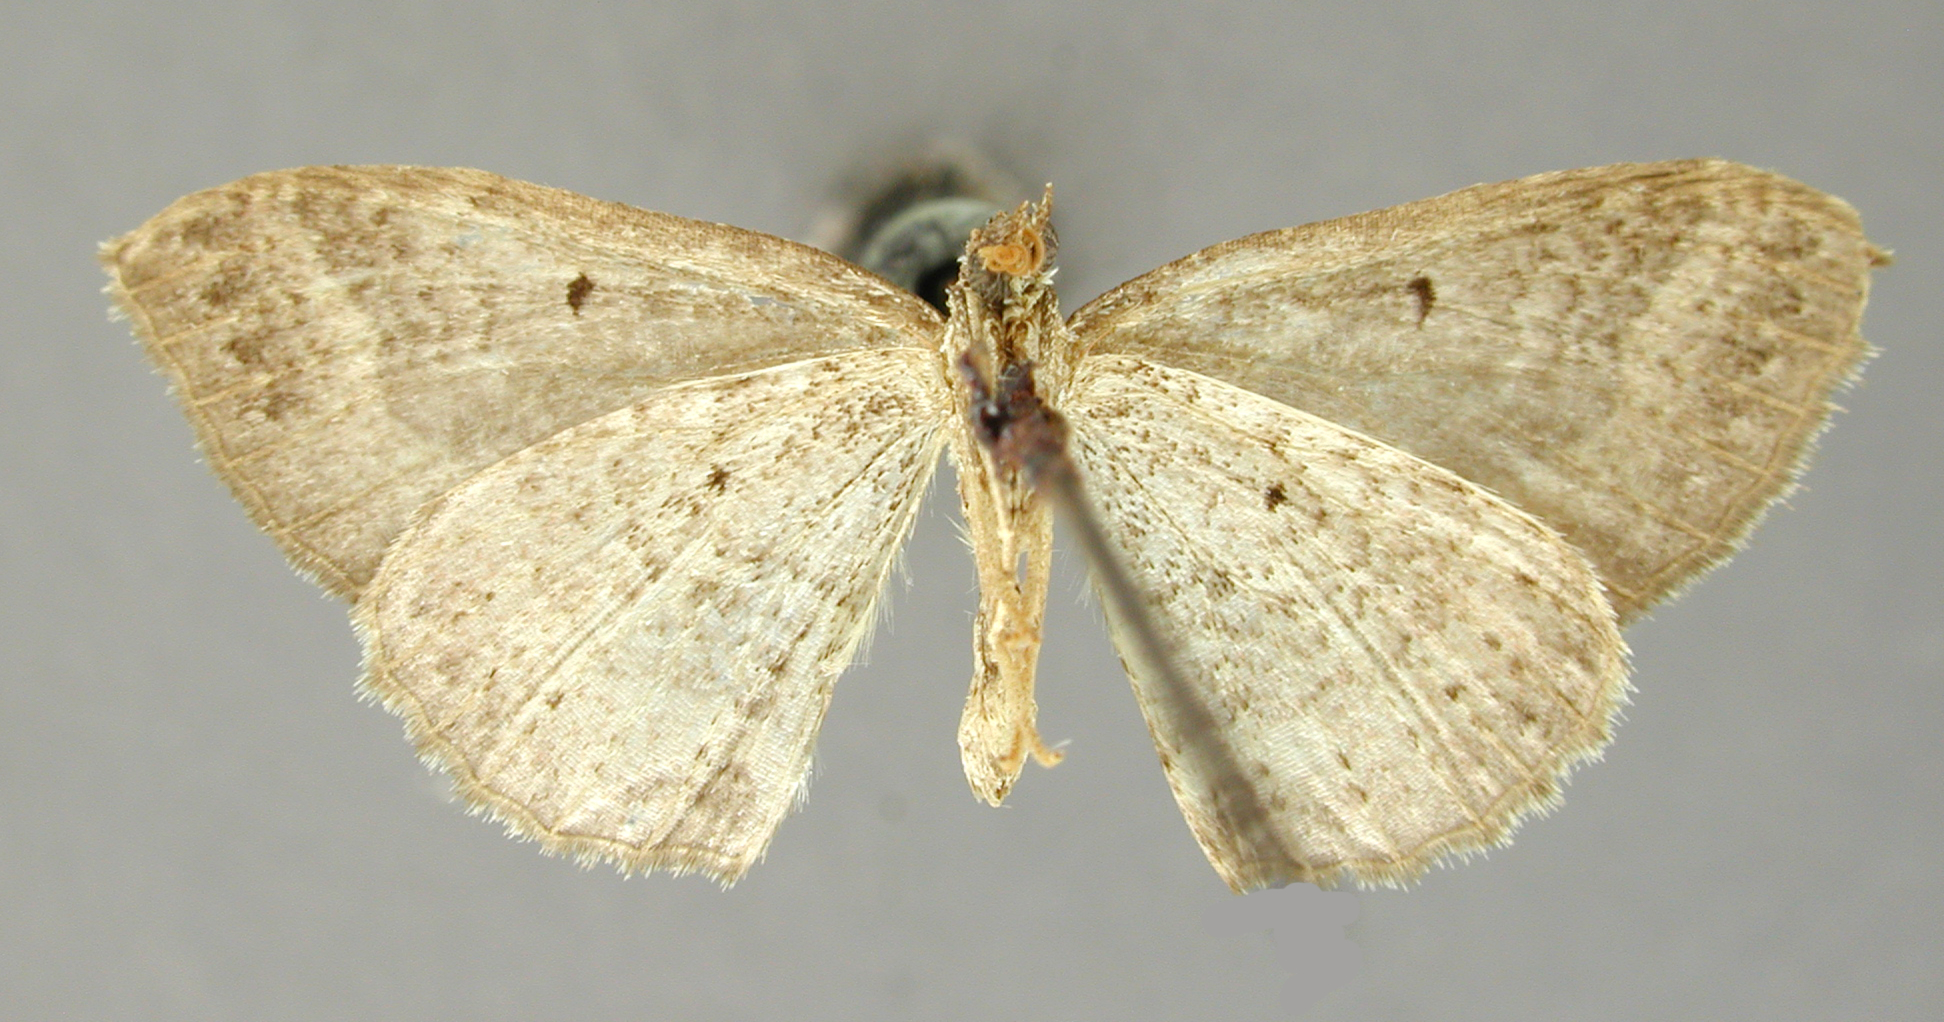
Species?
Coenocalpe inflexa
